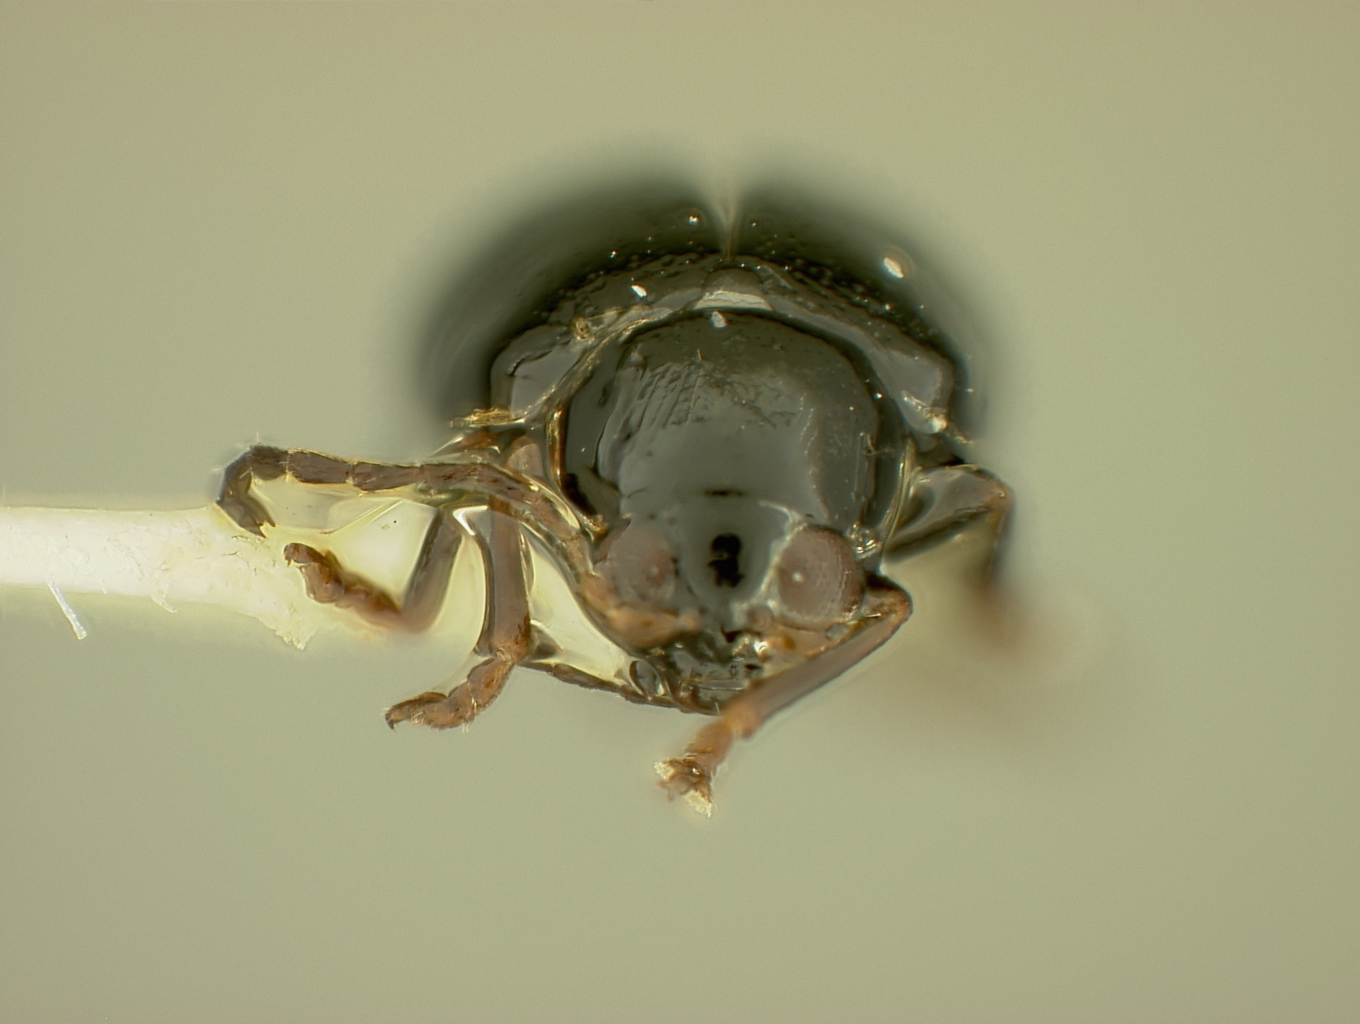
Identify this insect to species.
Aphthona insularis
